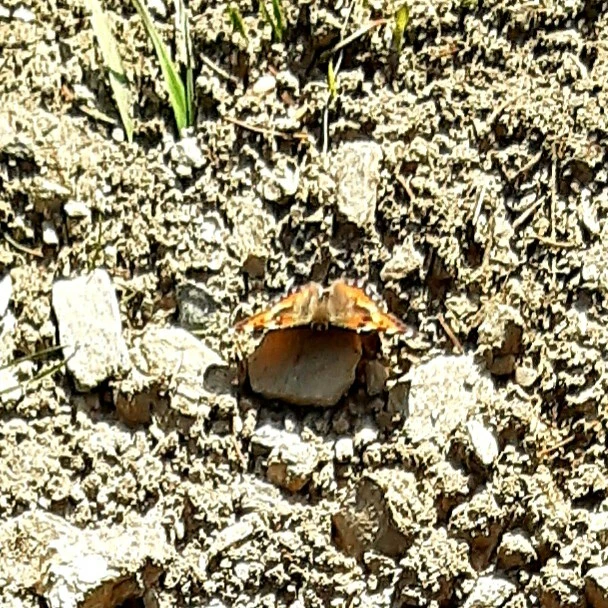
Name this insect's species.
Aglais urticae
